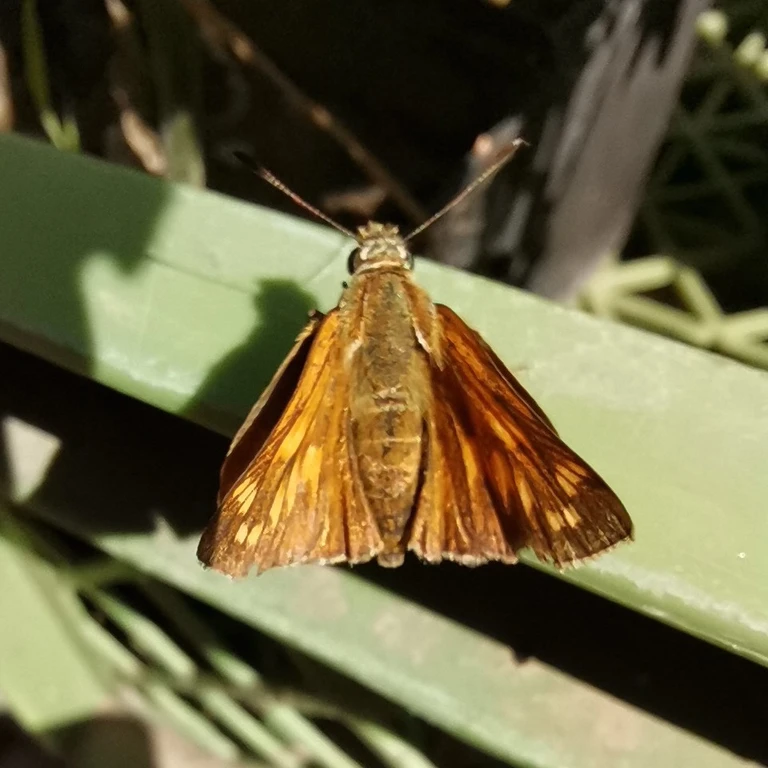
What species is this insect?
Ochlodes sylvanus (also Ochlodes venata)
